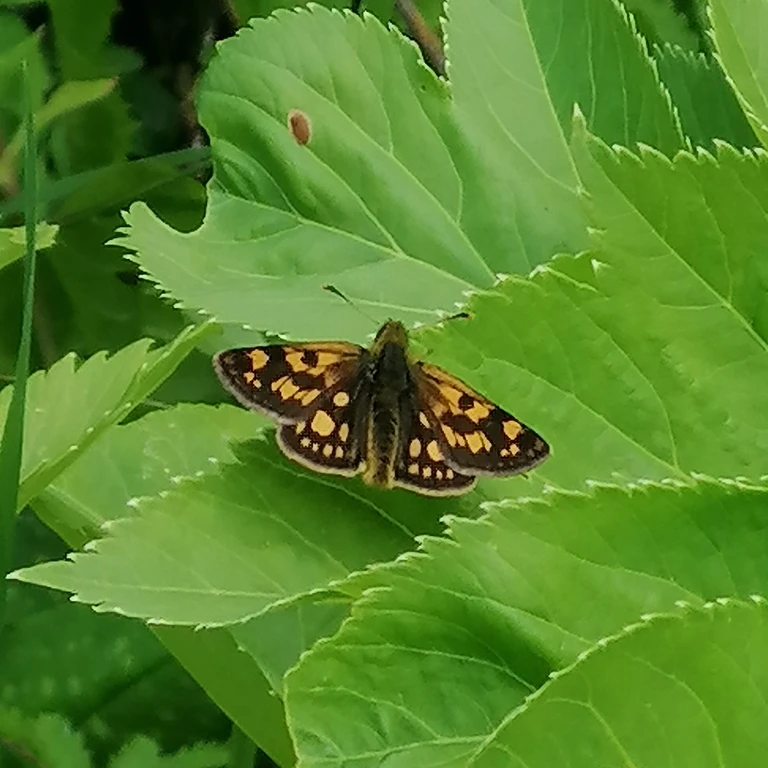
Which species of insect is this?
Carterocephalus palaemon
